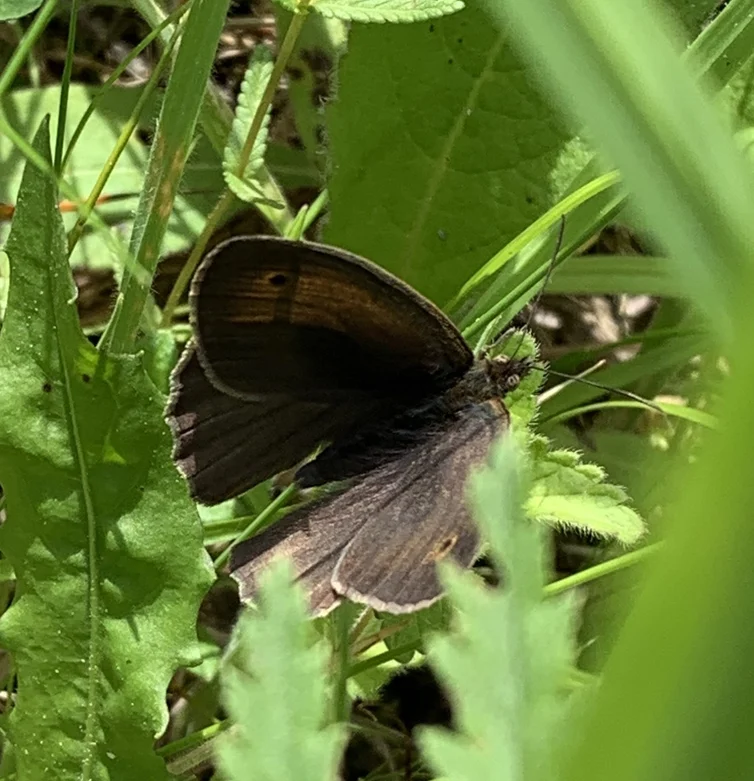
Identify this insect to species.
Maniola jurtina
